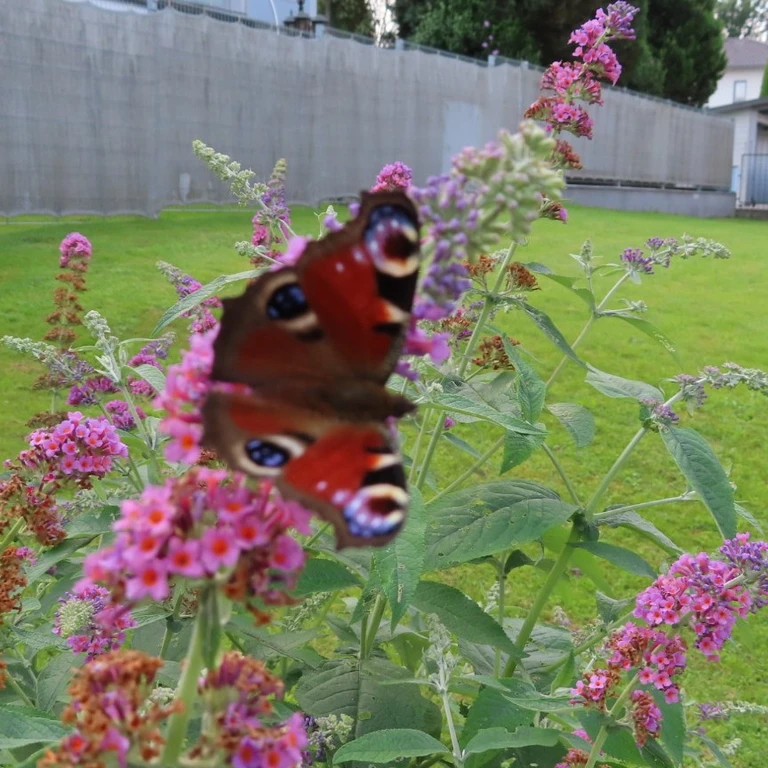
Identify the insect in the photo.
Aglais io
